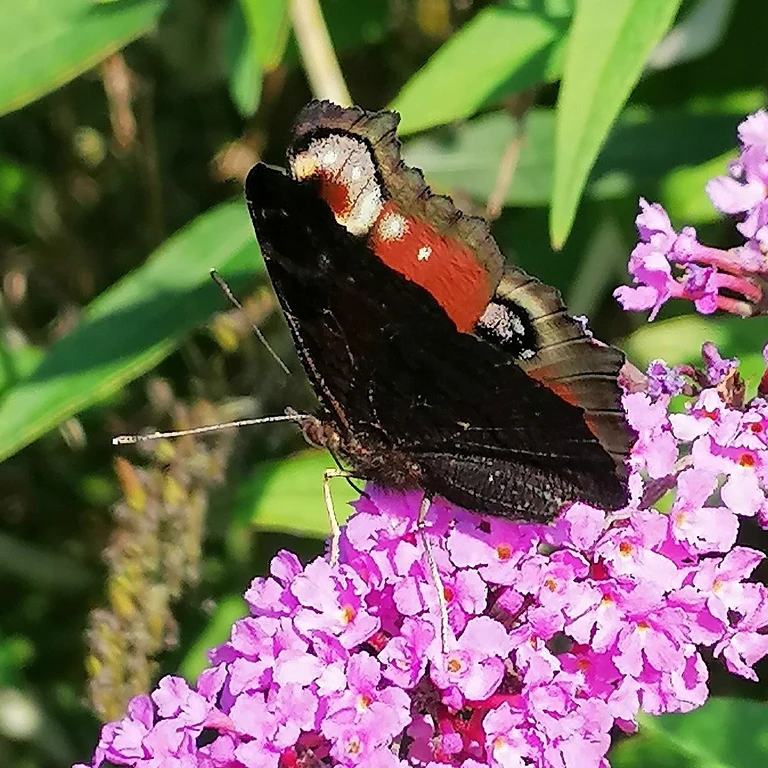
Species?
Aglais io
